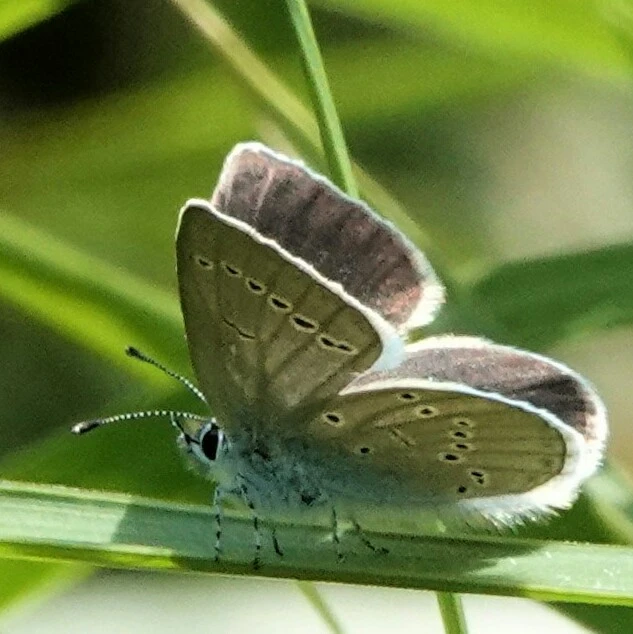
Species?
Cupido minimus
